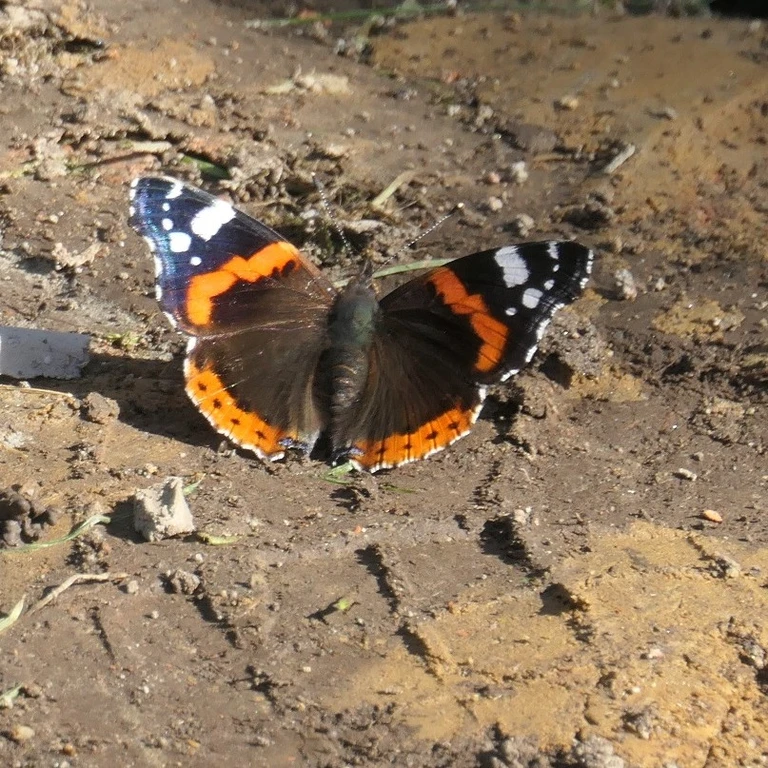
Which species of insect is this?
Vanessa atalanta
